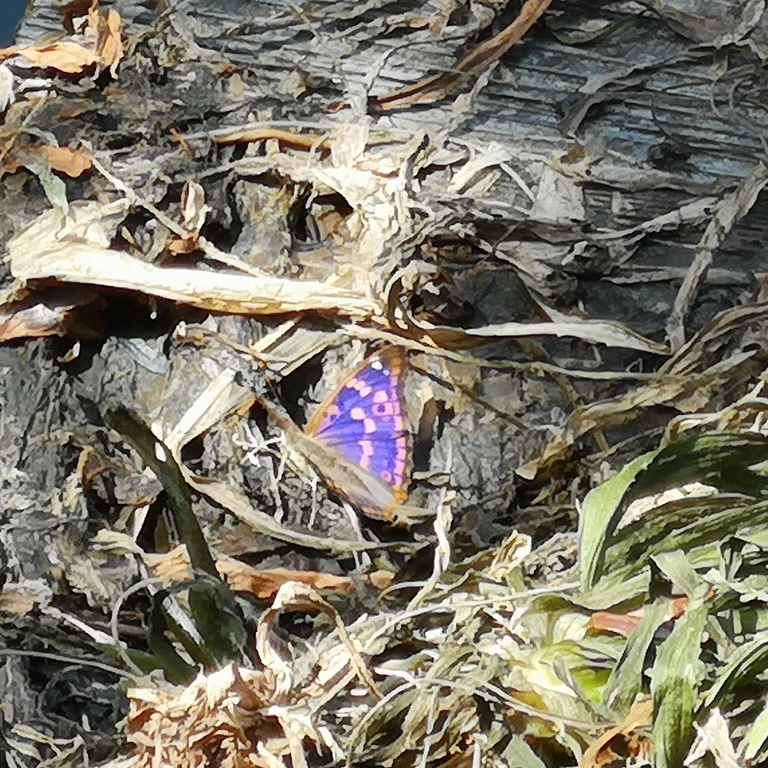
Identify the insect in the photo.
Apatura ilia
